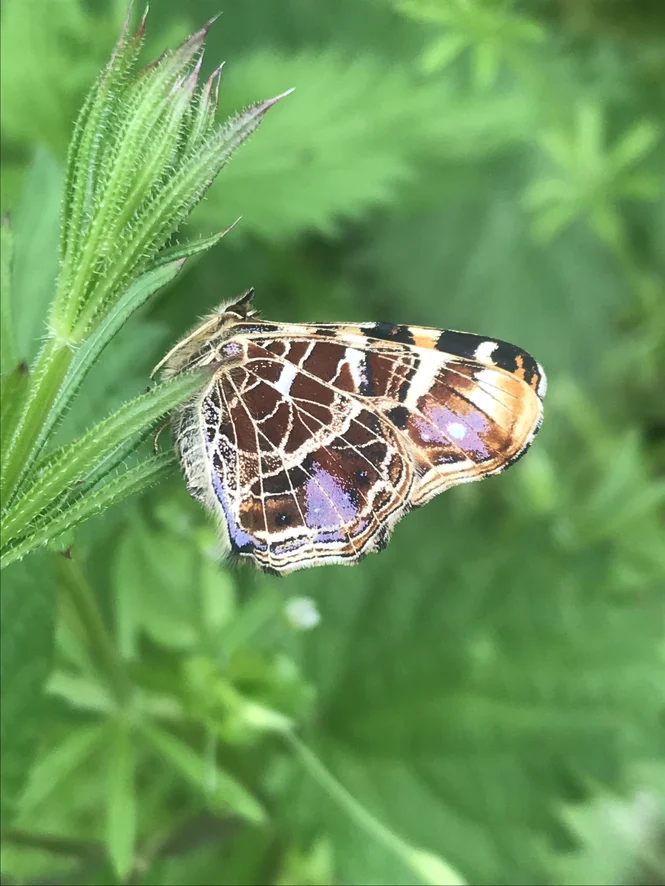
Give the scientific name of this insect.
Araschnia levana
